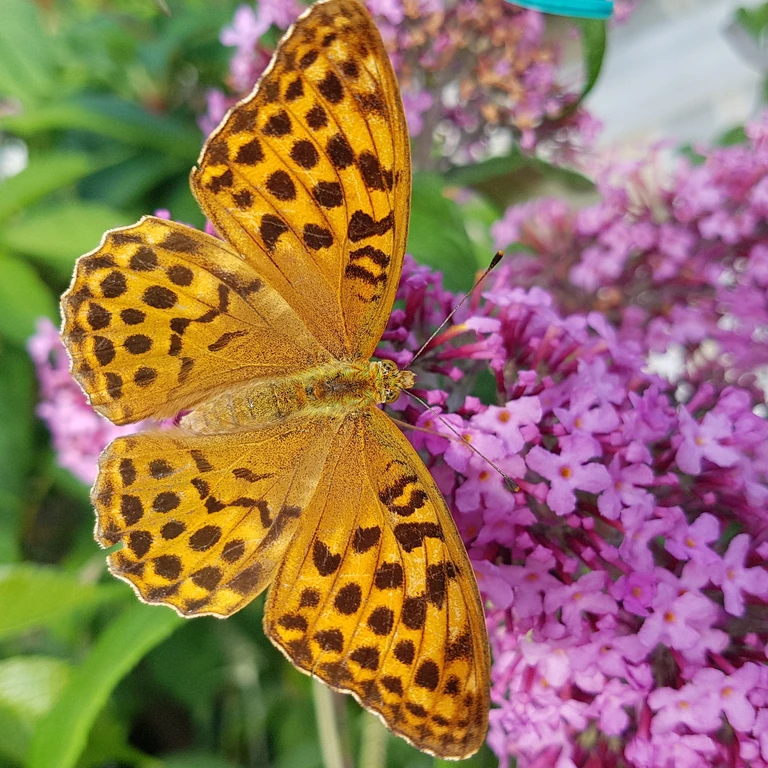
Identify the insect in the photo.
Argynnis paphia
